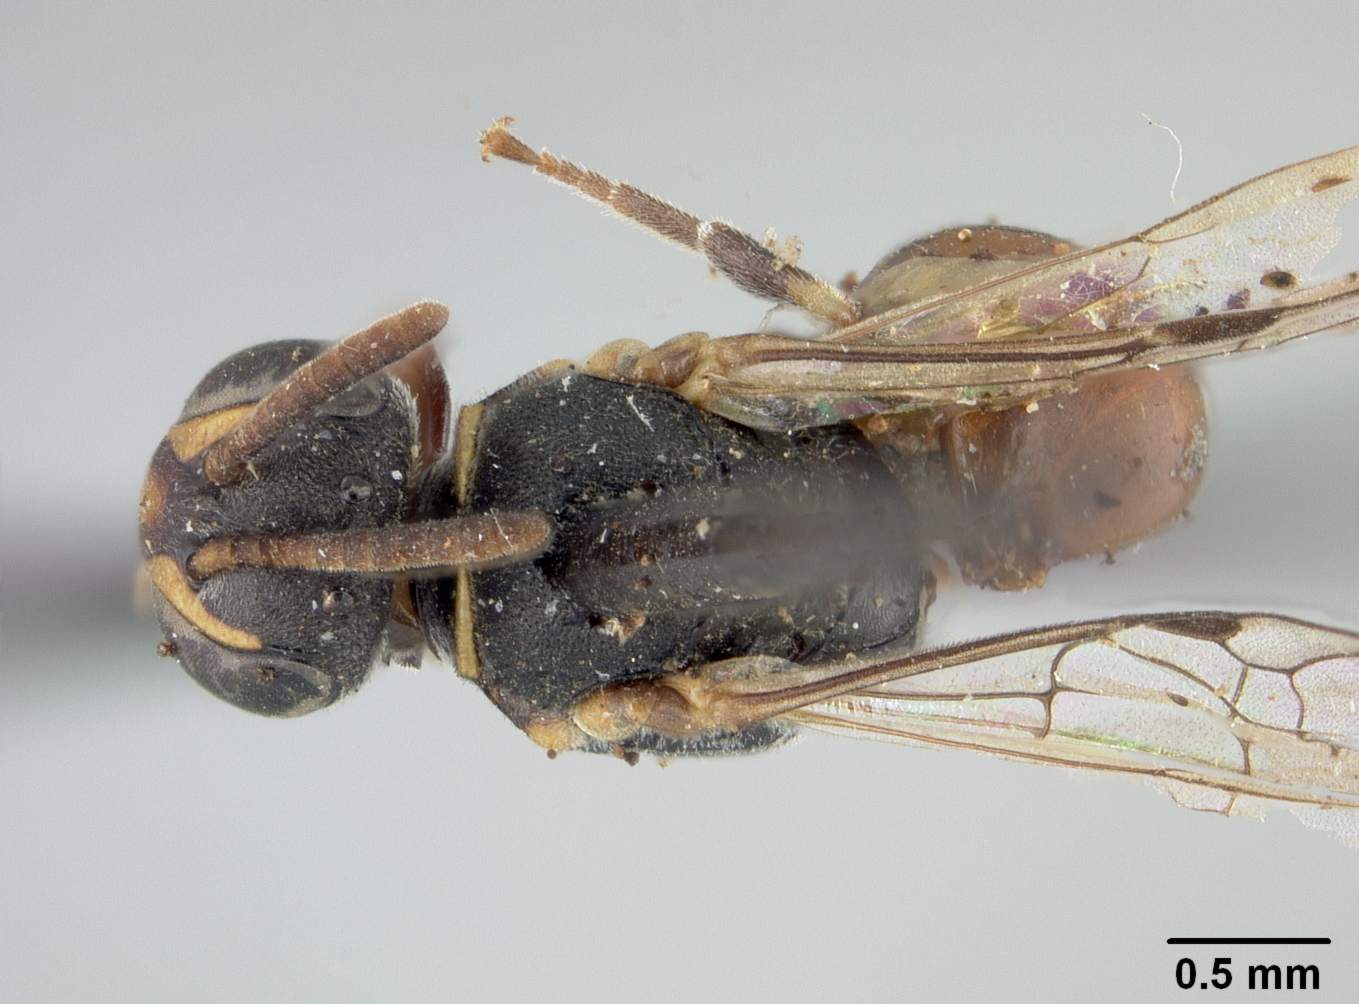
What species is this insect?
Hylaeus graenicheri
